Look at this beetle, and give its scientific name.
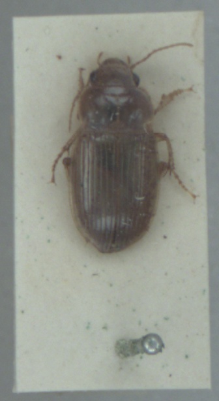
Amara fulva
